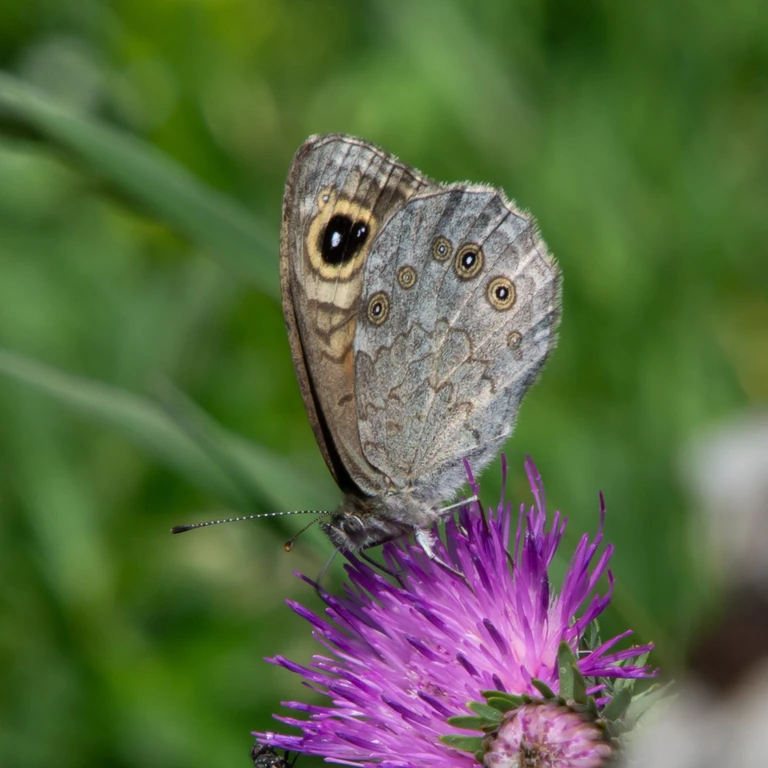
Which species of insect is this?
Lasiommata maera (also Pararge maera)
